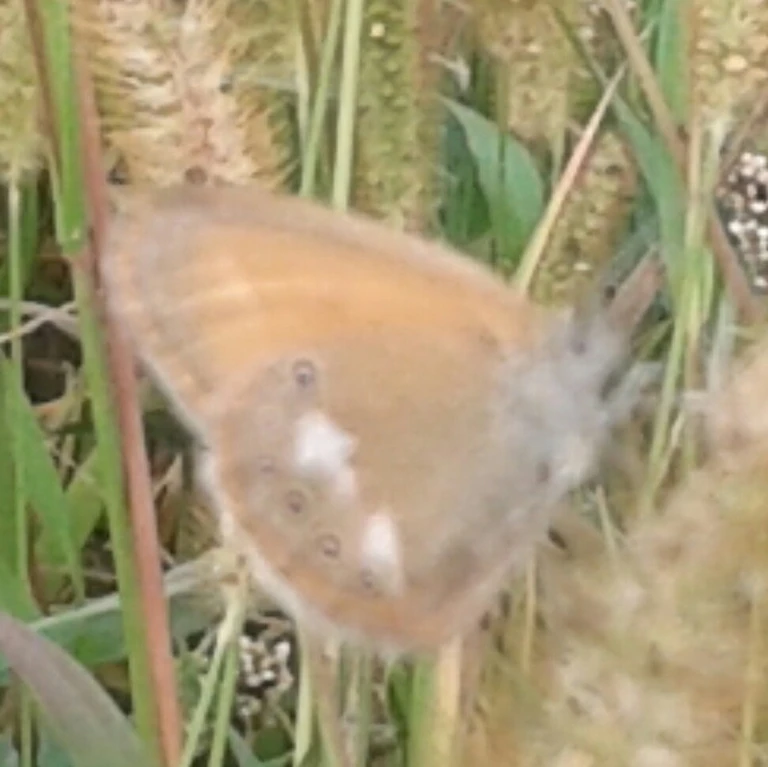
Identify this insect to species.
Coenonympha glycerion (also Coenonympha iphis)
